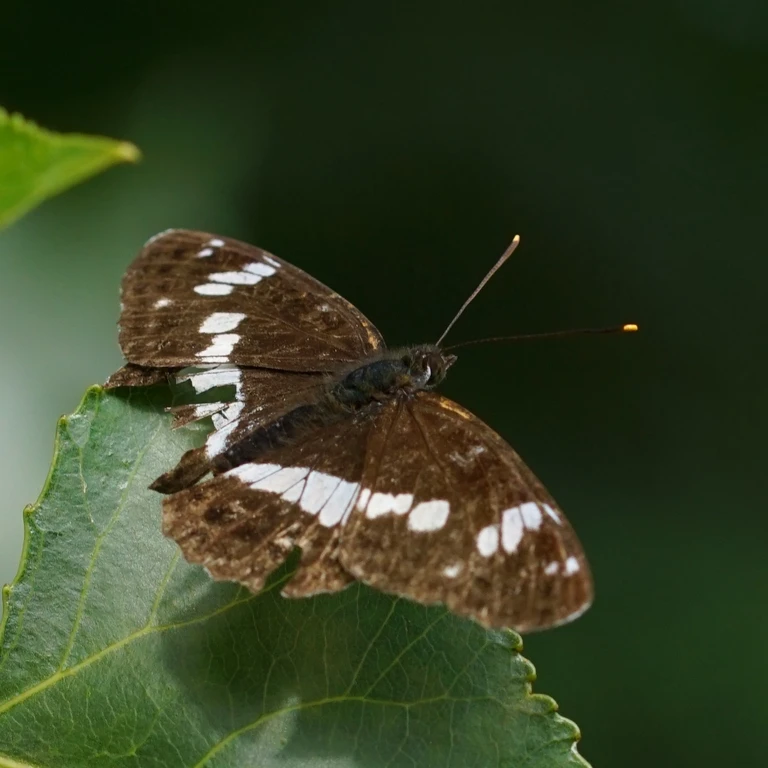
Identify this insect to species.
Limenitis camilla (also Ladoga camilla)
